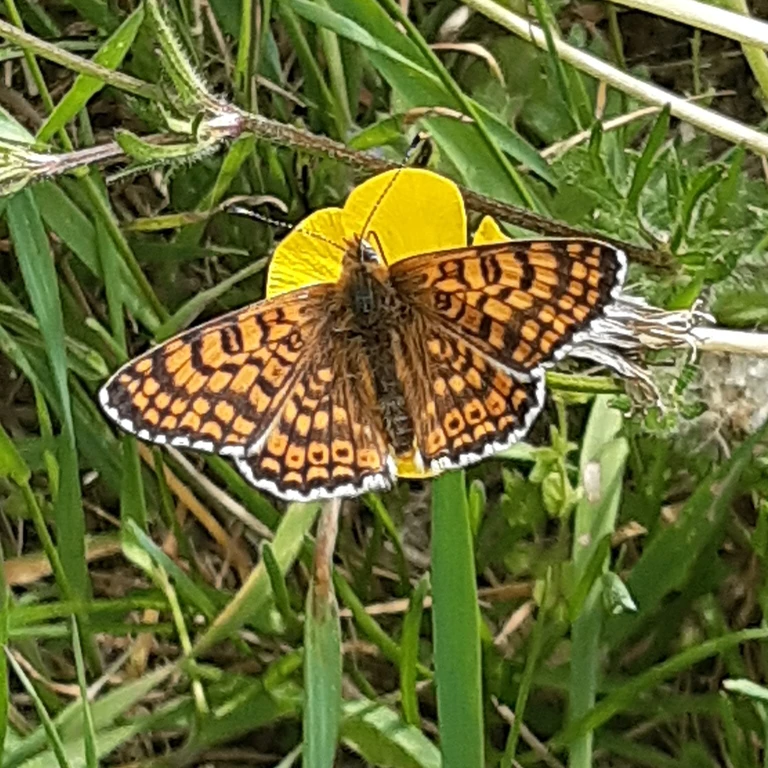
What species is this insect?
Melitaea cinxia
